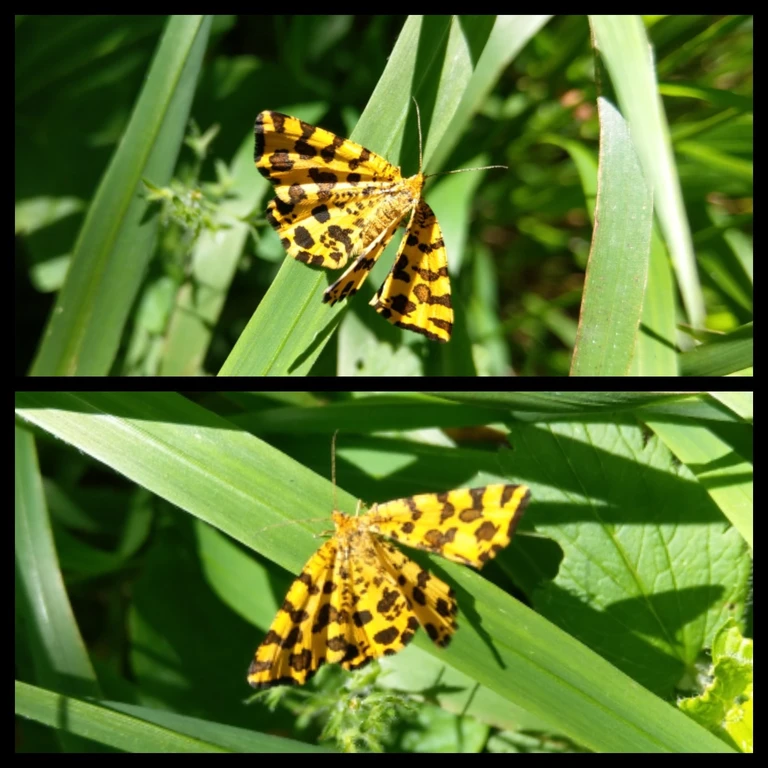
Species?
Pseudopanthera macularia
